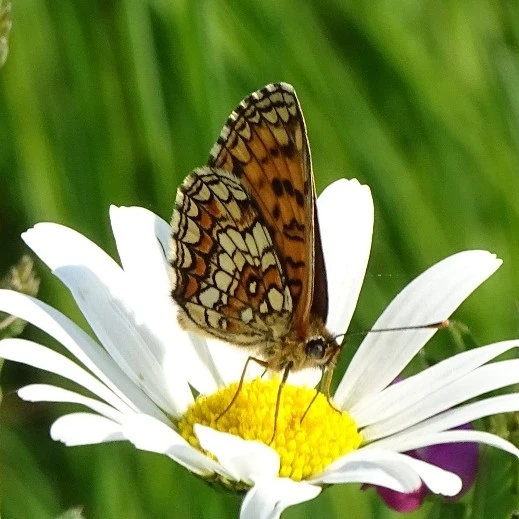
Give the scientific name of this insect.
Melitaea athalia
